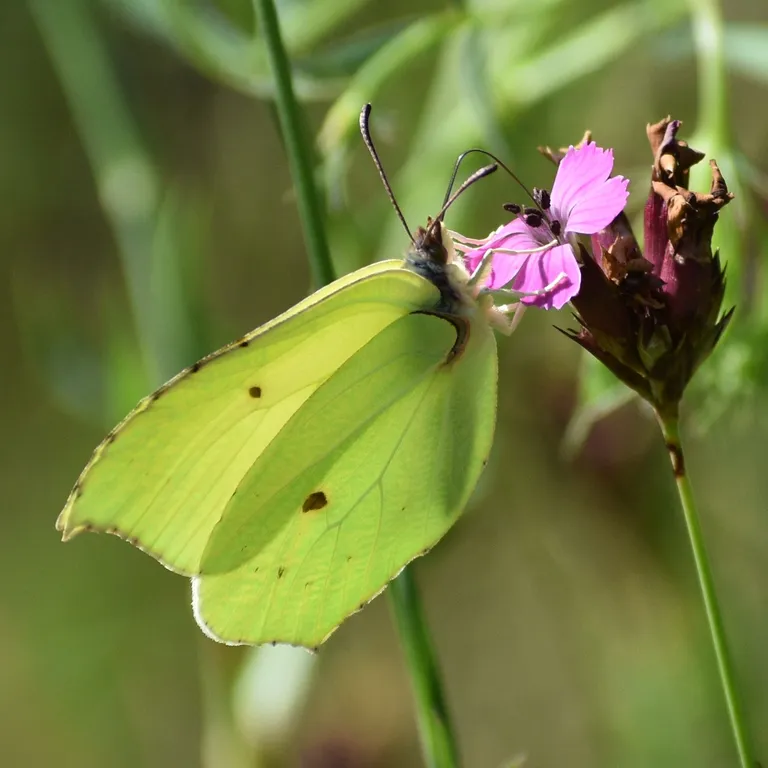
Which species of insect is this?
Gonepteryx rhamni
